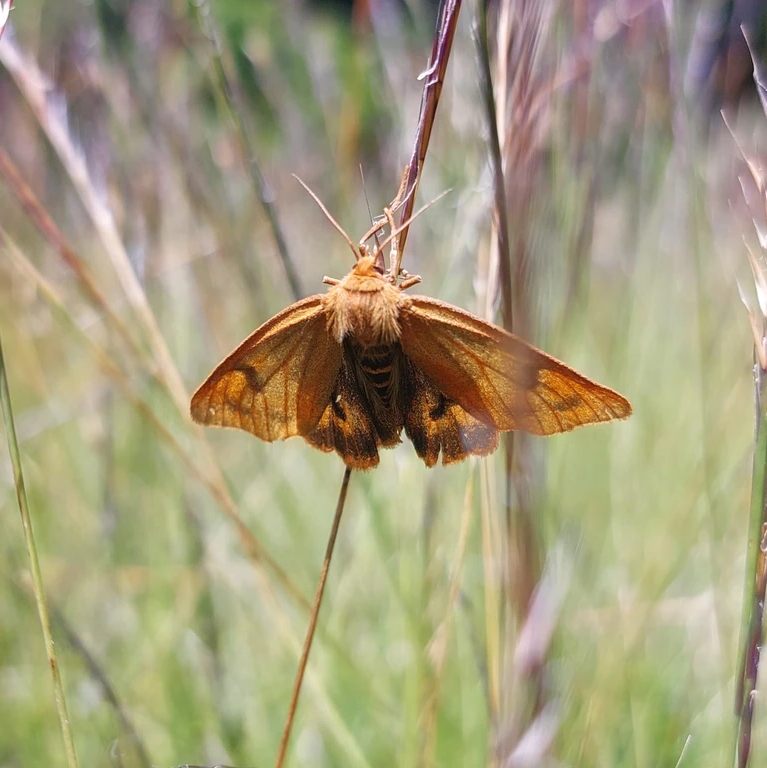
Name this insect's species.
Diacrisia sannio
